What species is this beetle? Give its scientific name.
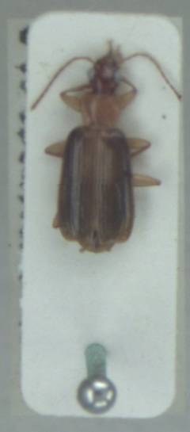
Dromius angustus
